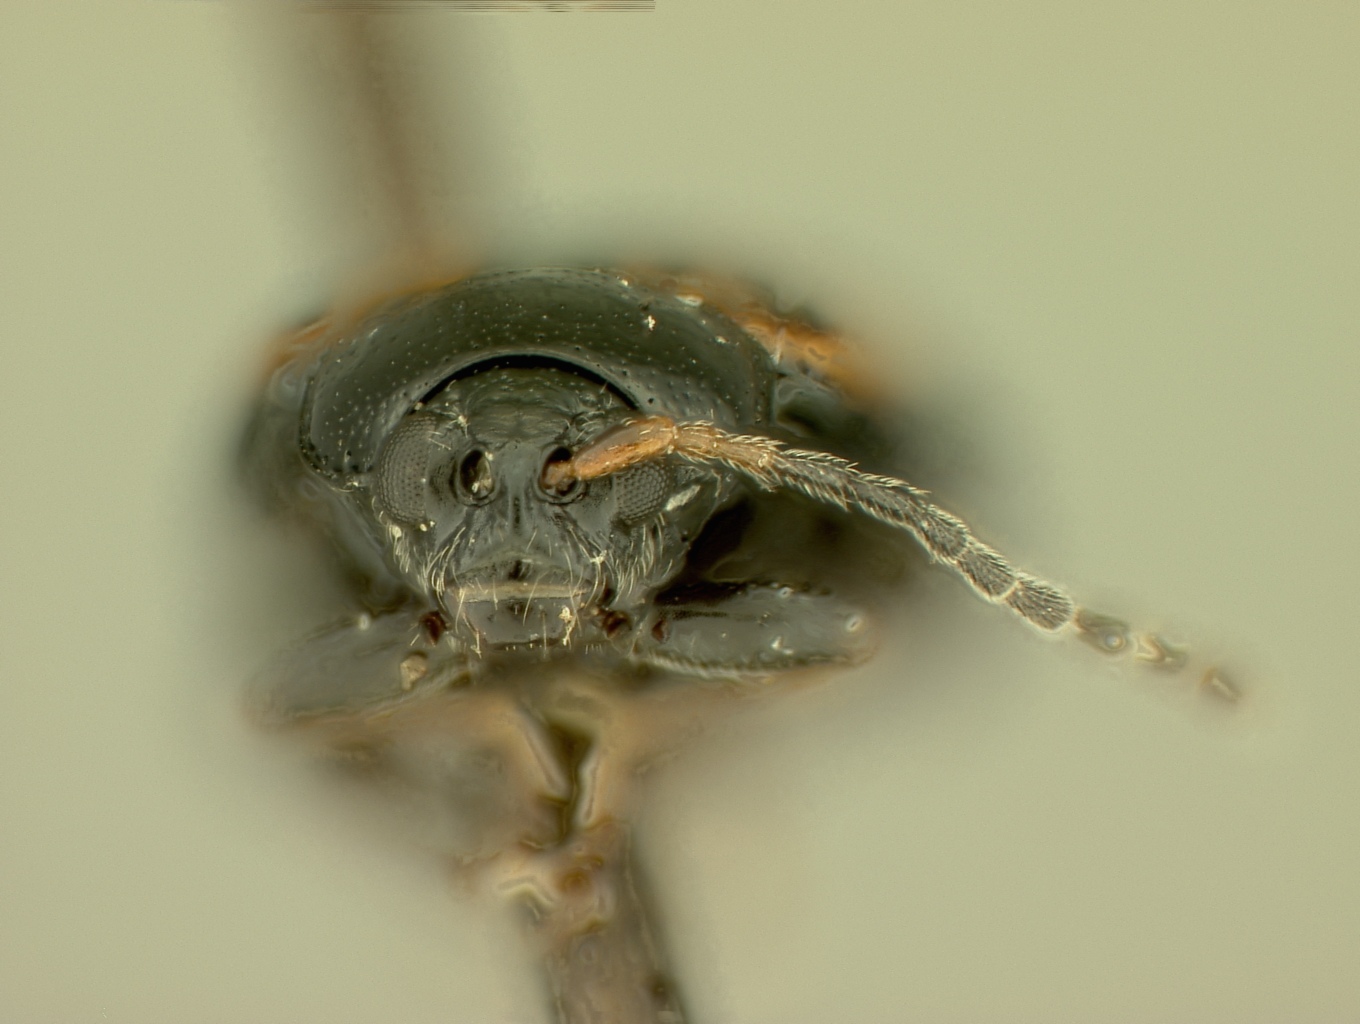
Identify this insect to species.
Phyllotreta armoraciae
